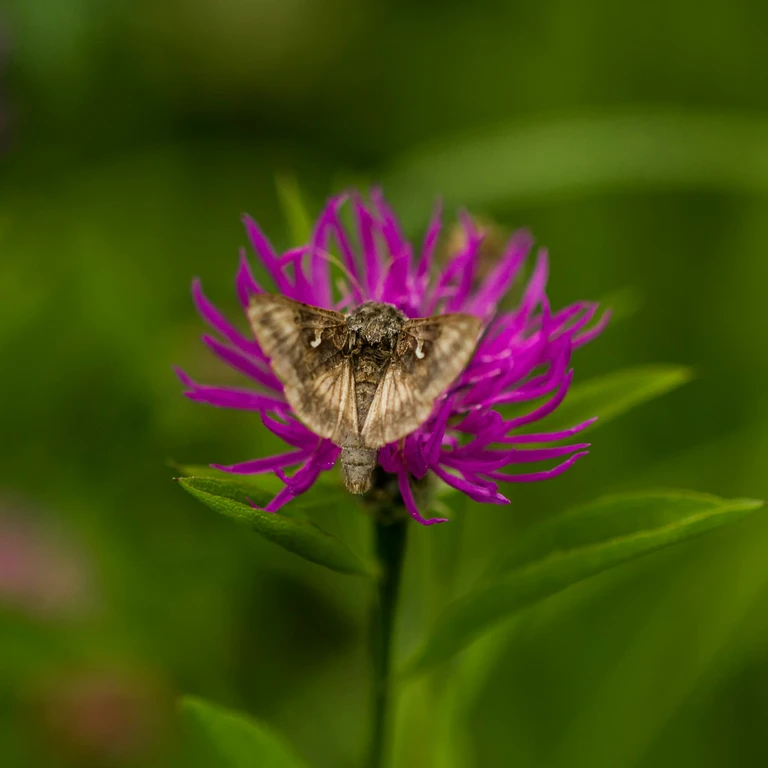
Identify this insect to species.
Autographa gamma
